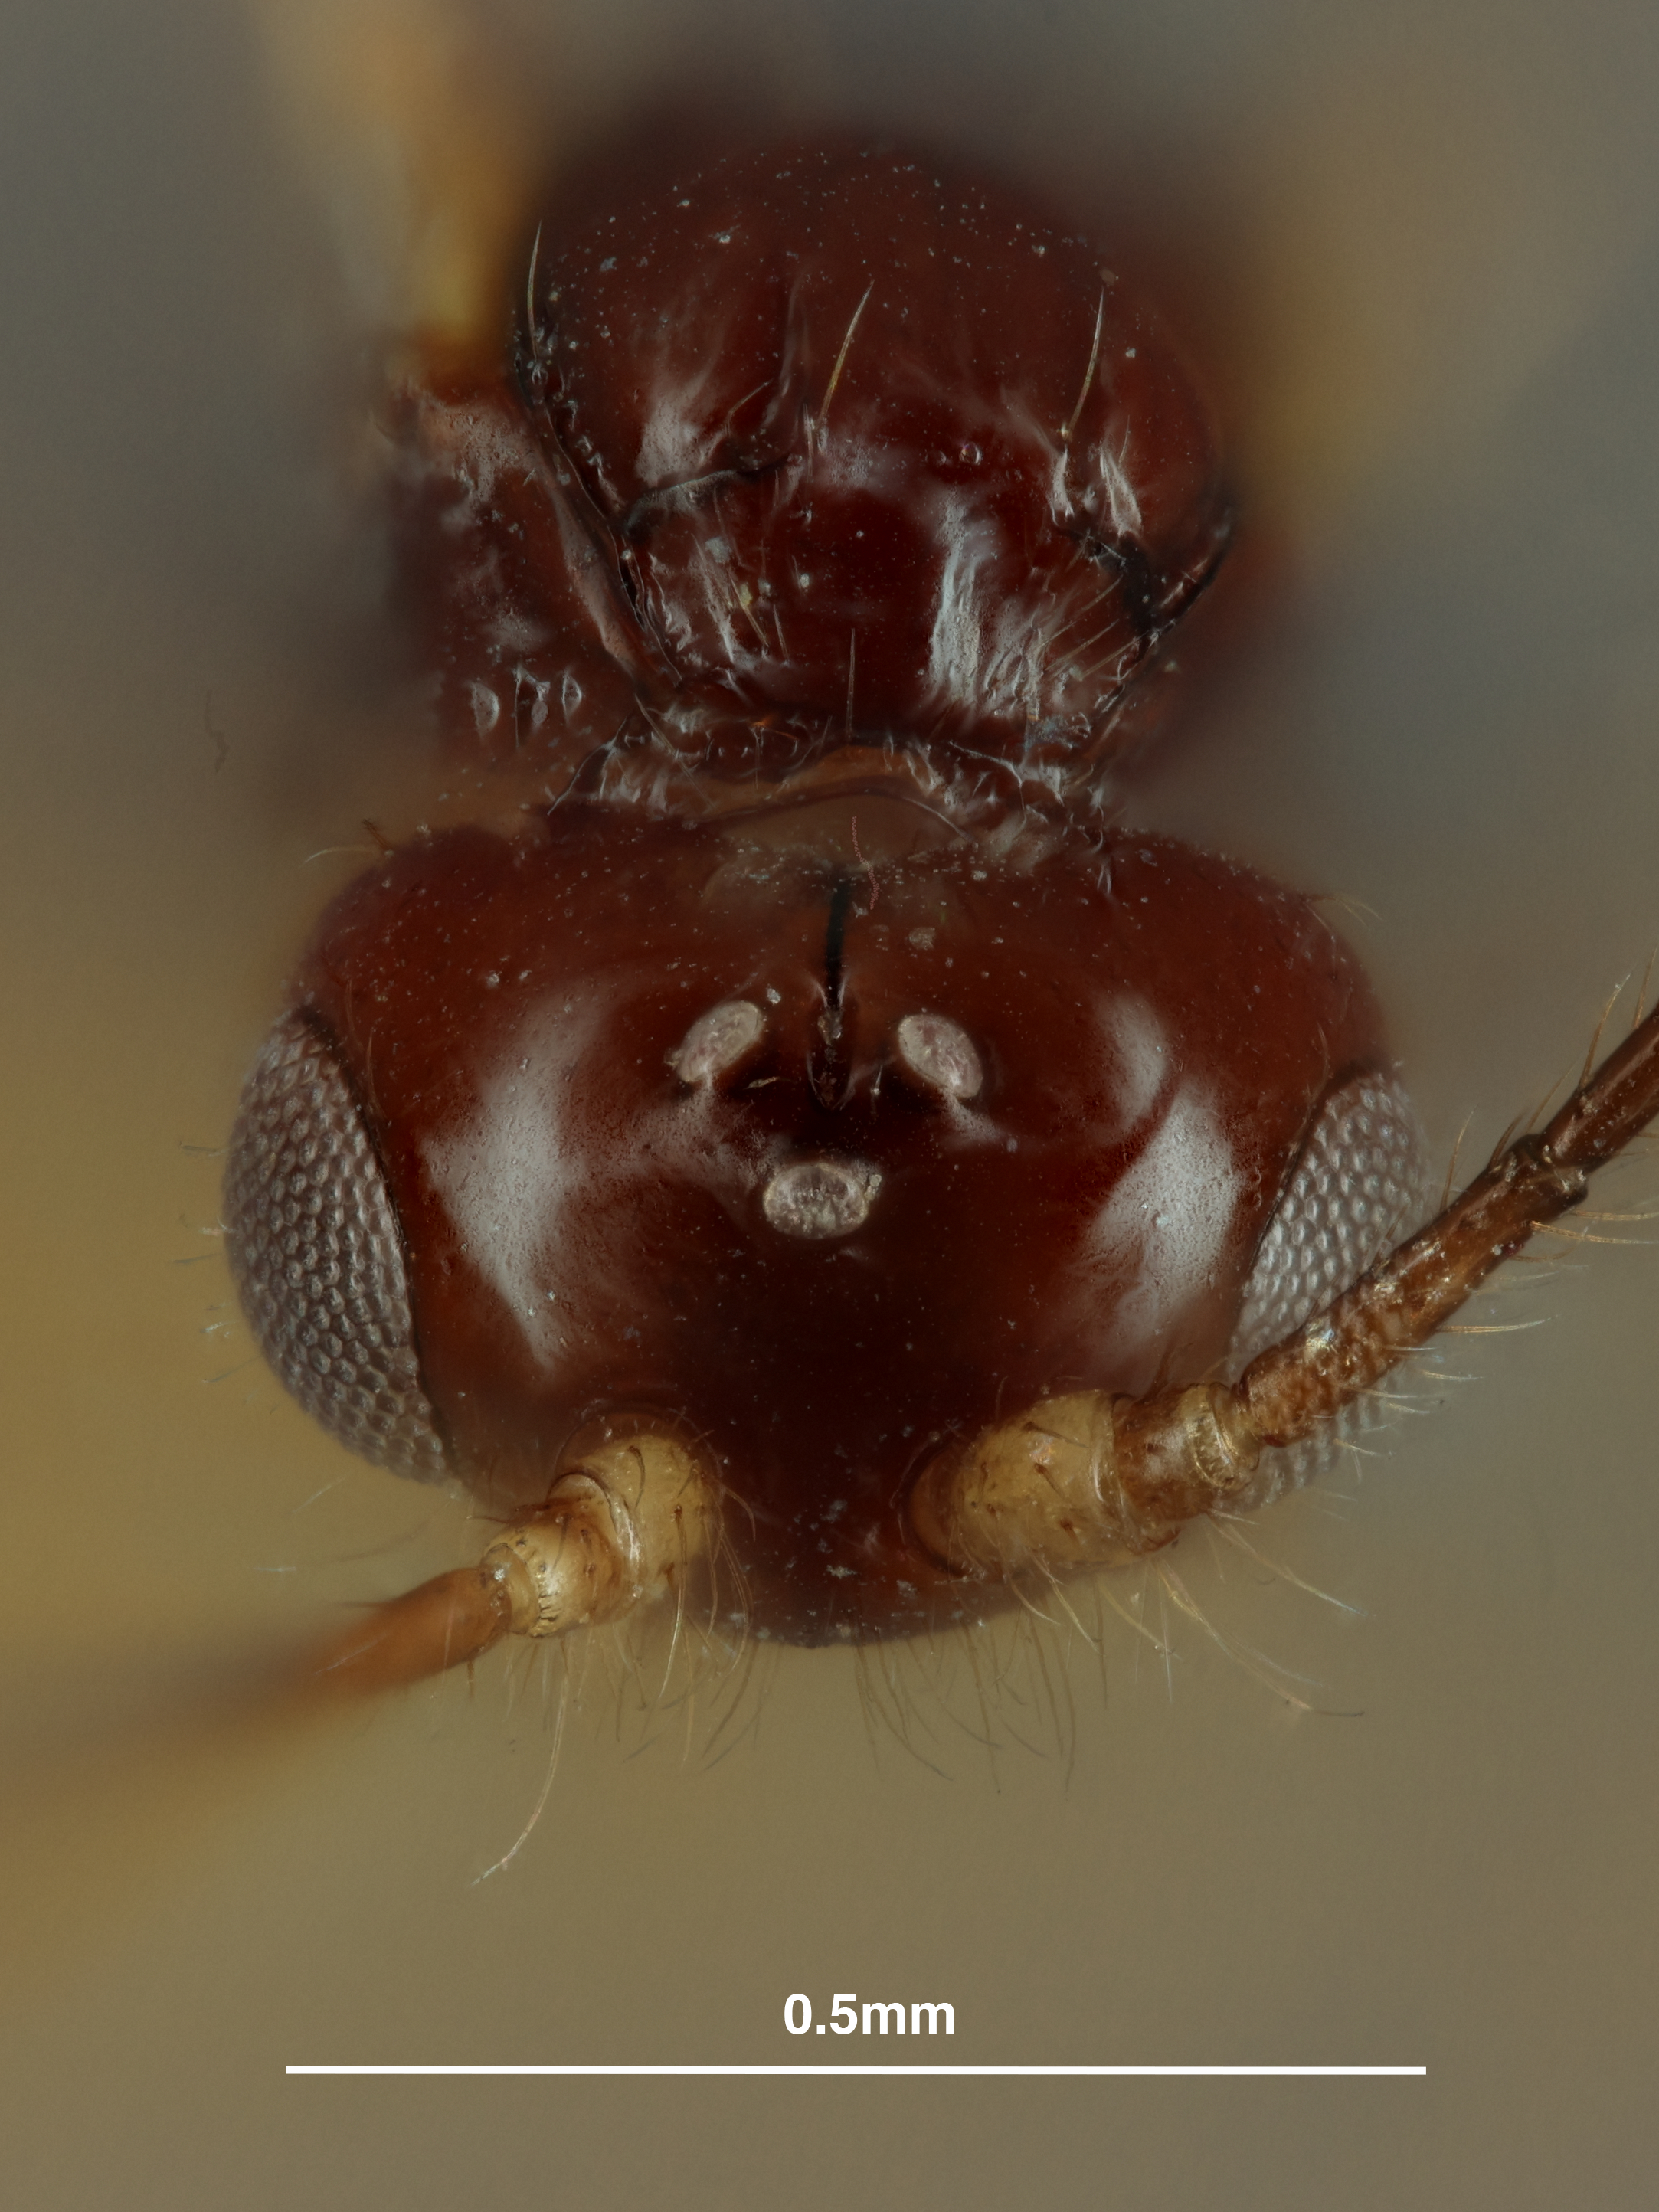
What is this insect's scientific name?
Aphaereta genevensis
